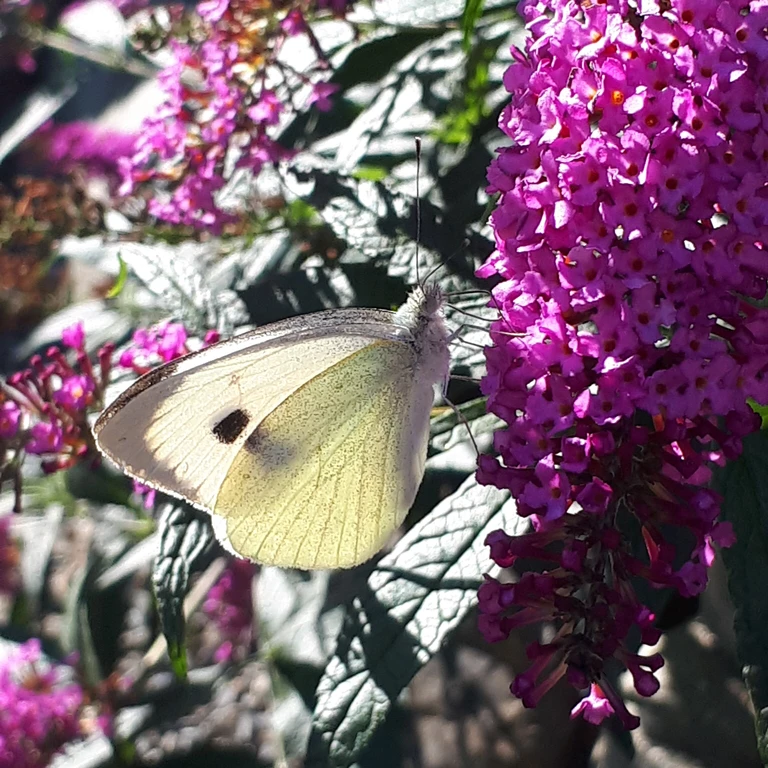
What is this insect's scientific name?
Pieris brassicae
